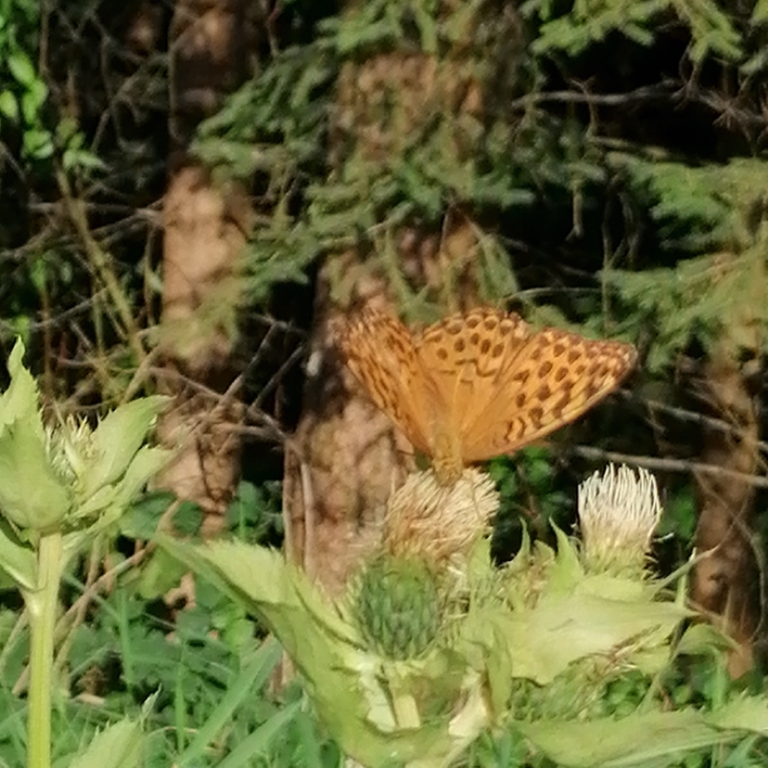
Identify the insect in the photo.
Argynnis paphia
